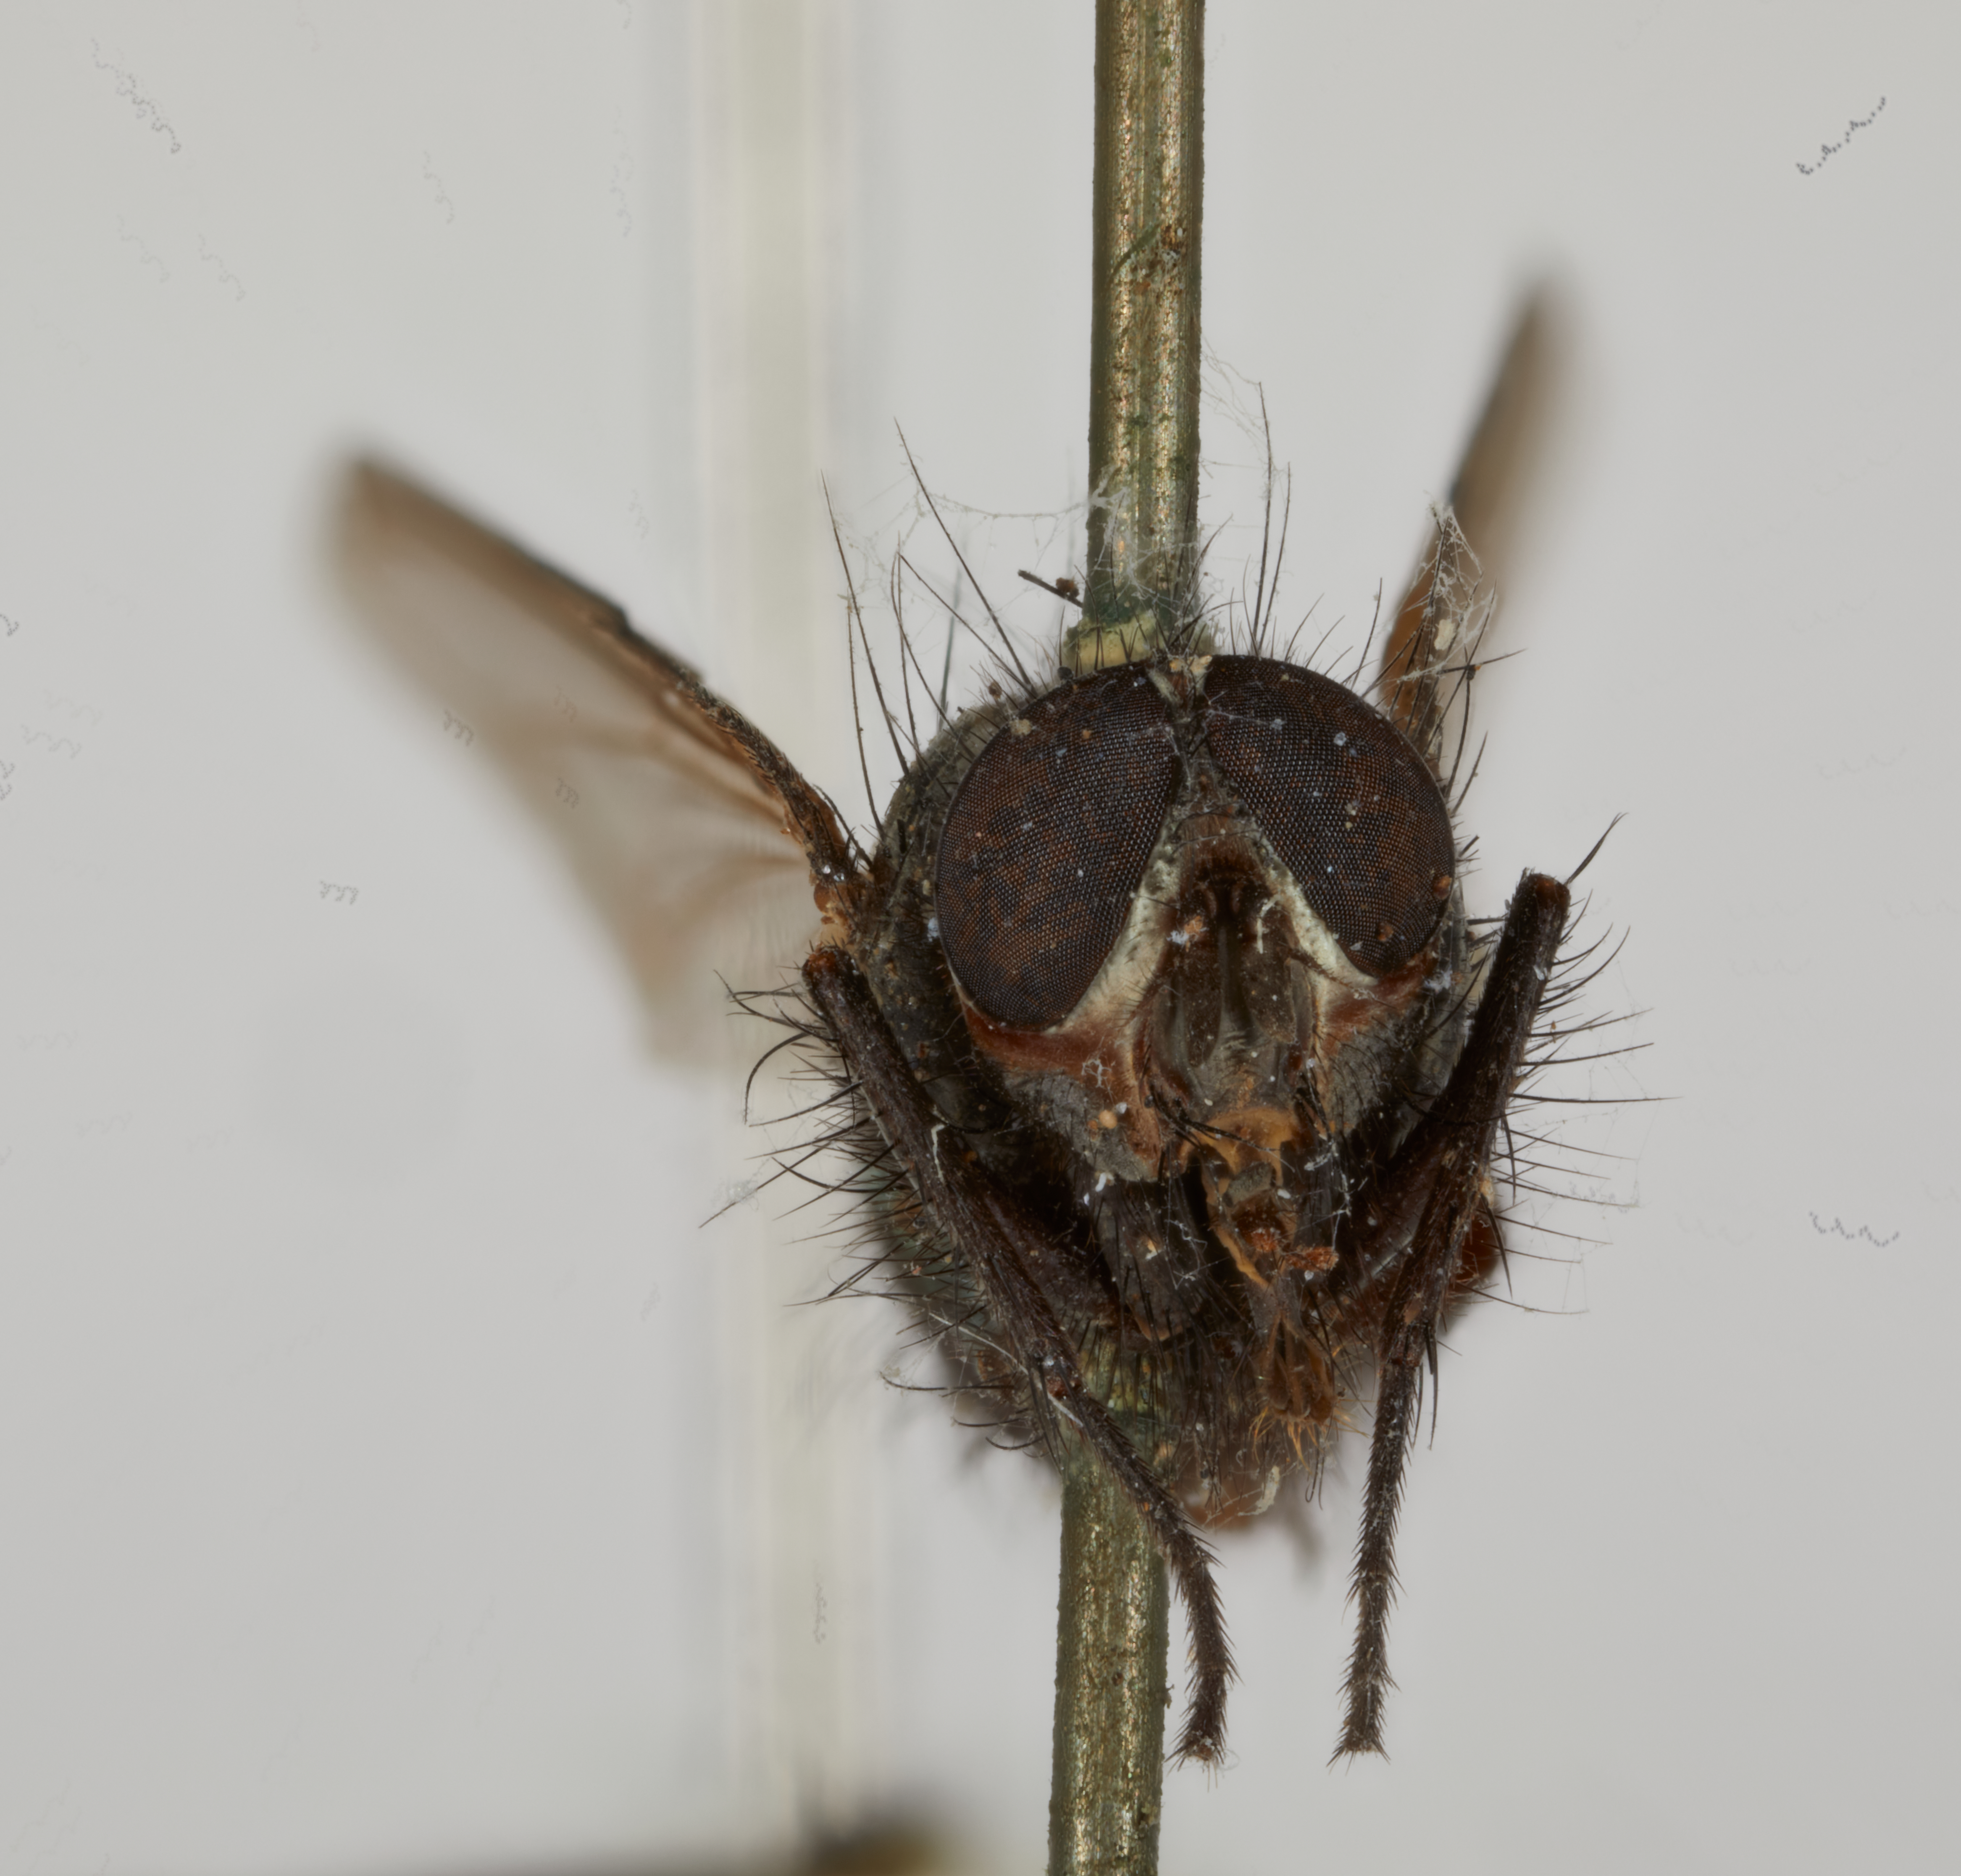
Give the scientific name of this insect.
Melinda hokkaidensis
